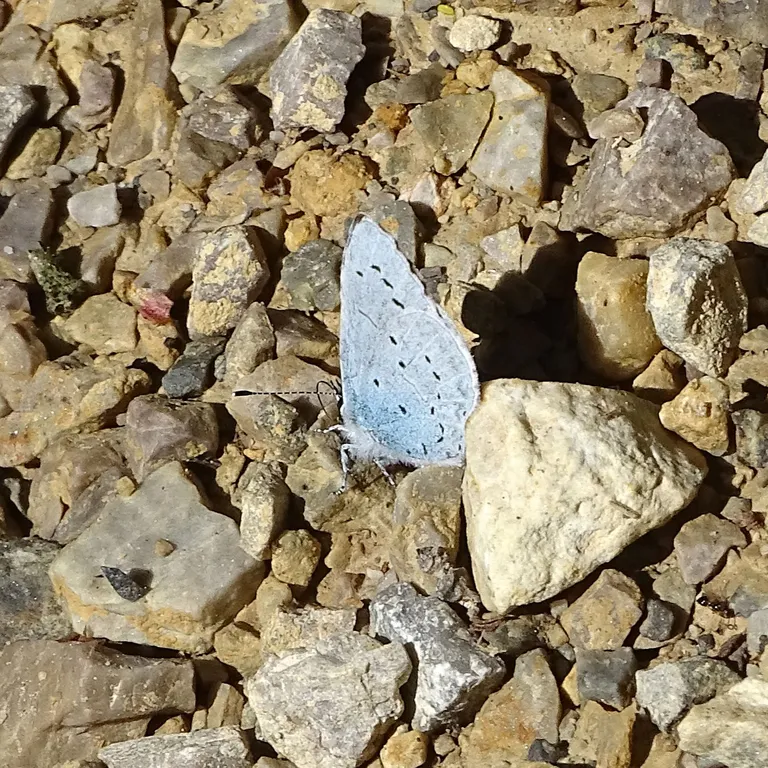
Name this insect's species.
Celastrina argiolus
